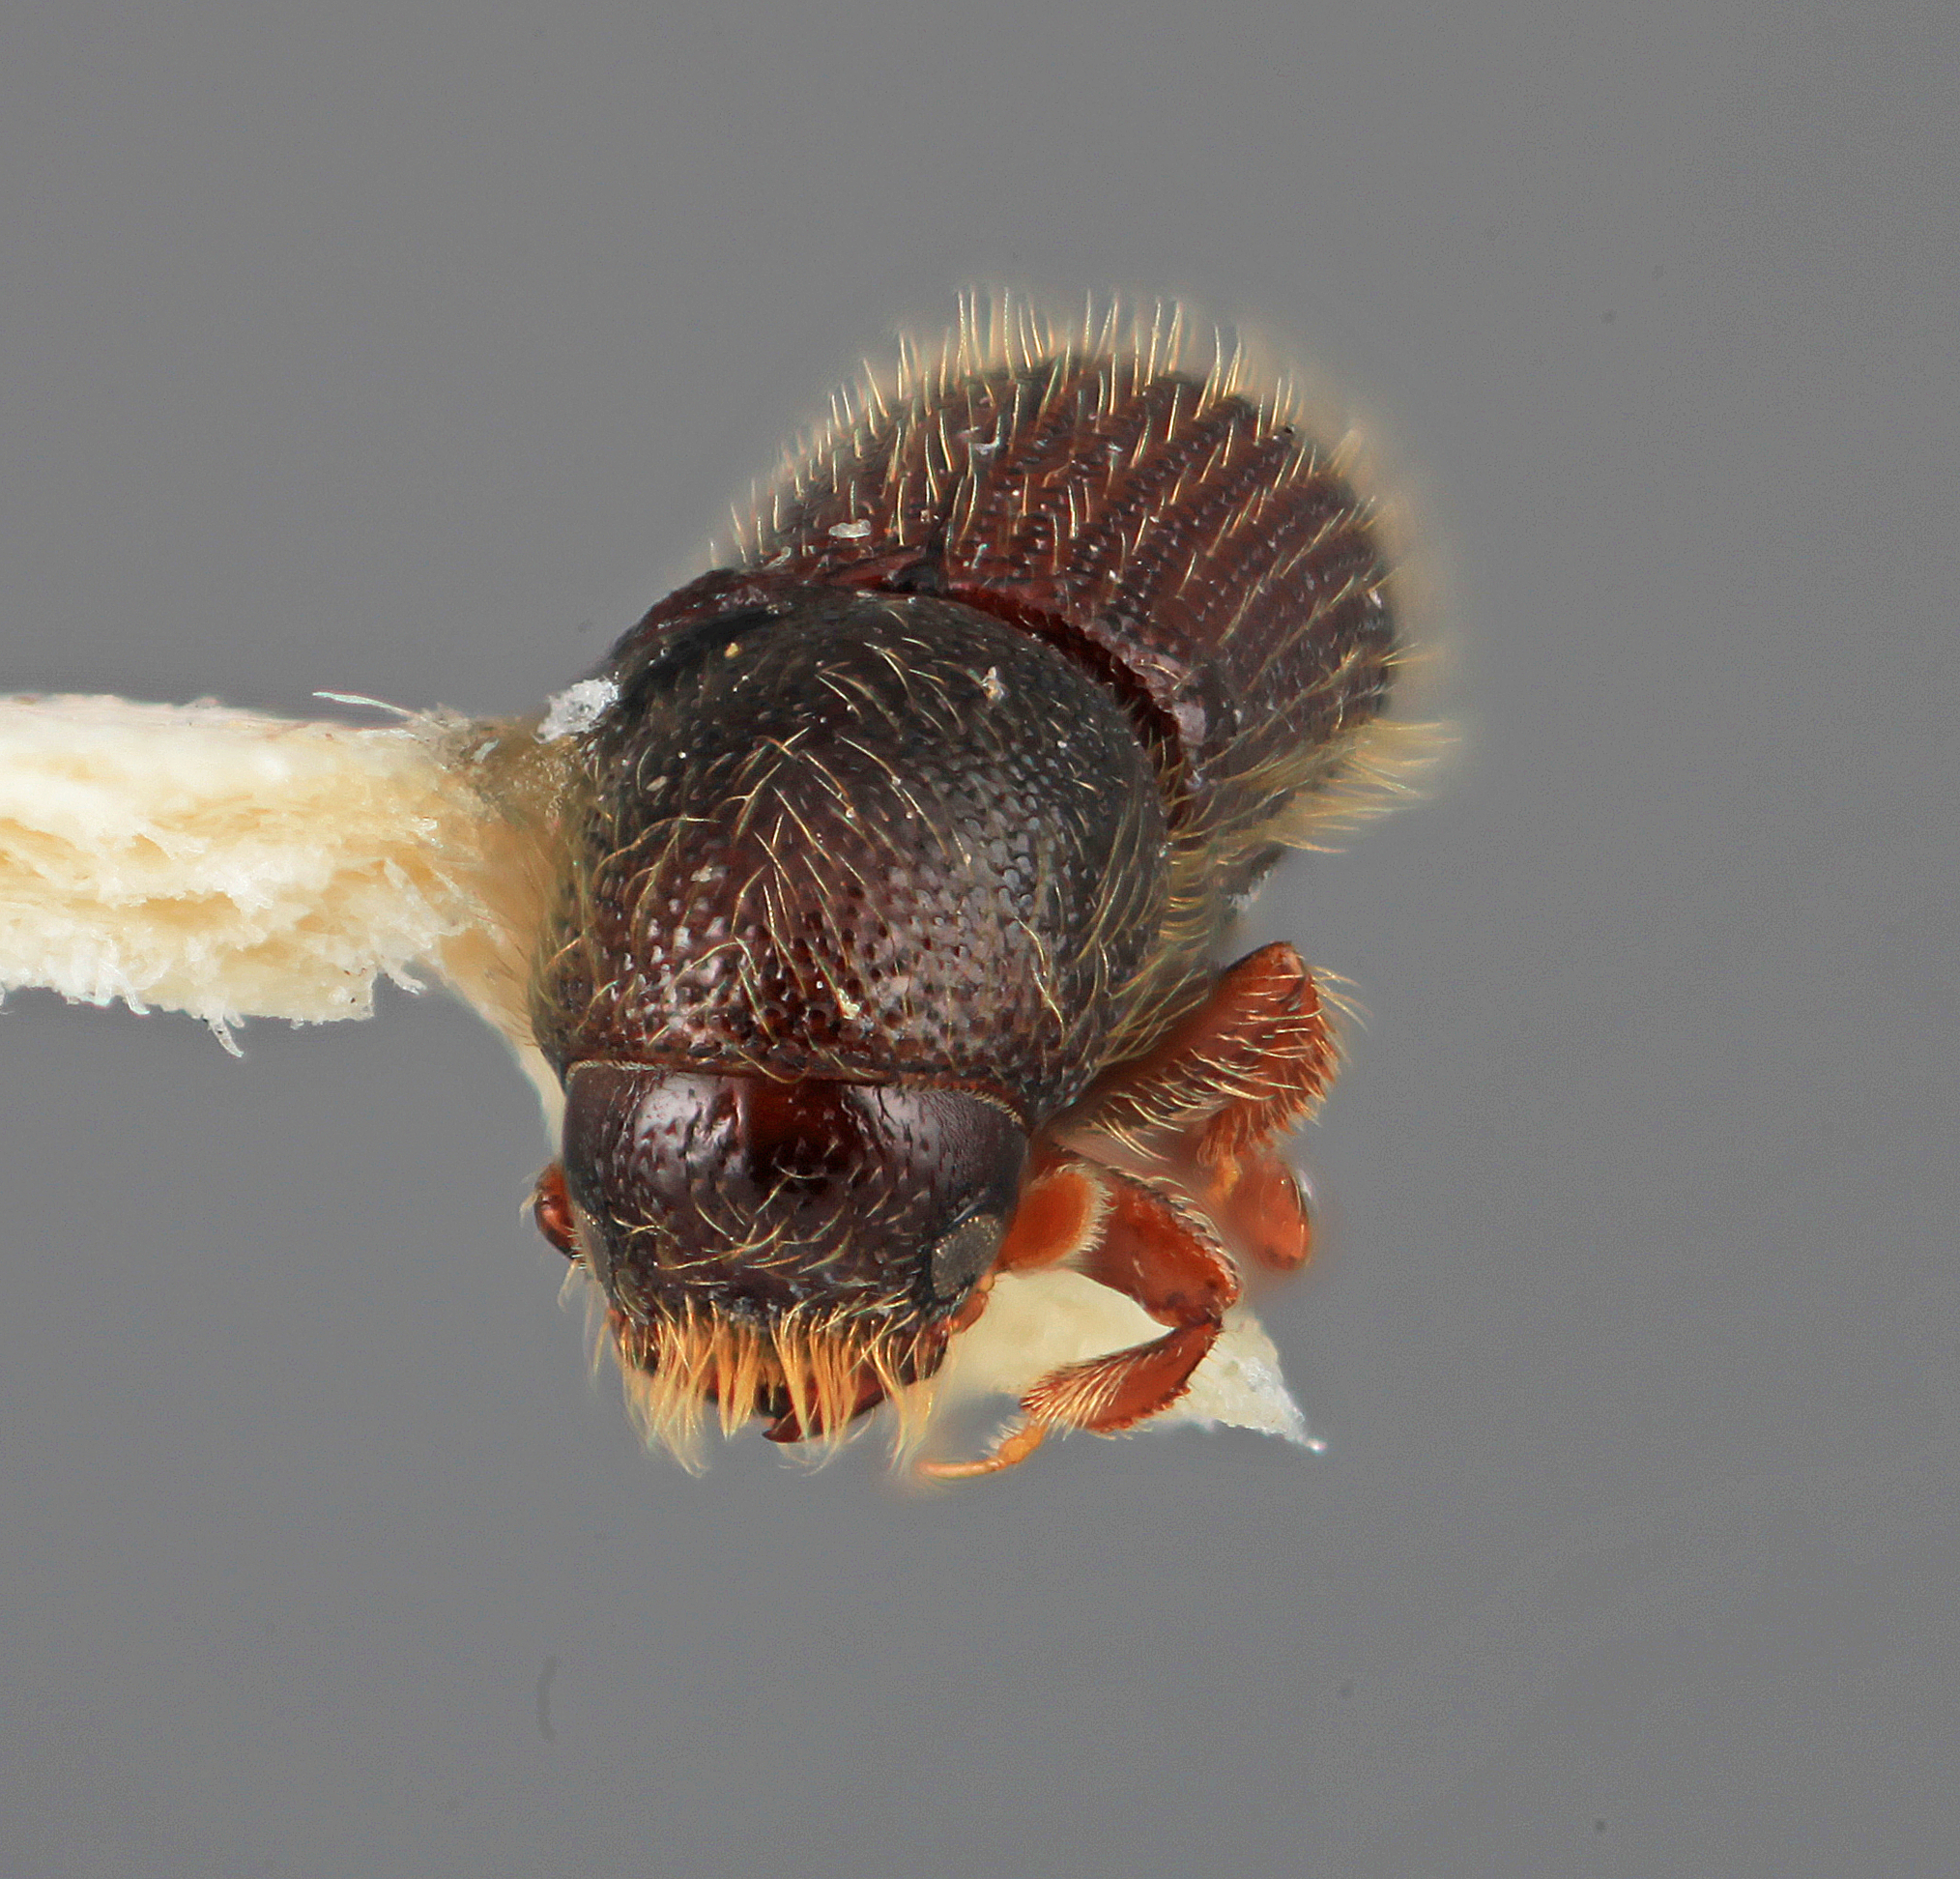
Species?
Dendrocranulus limbellus
